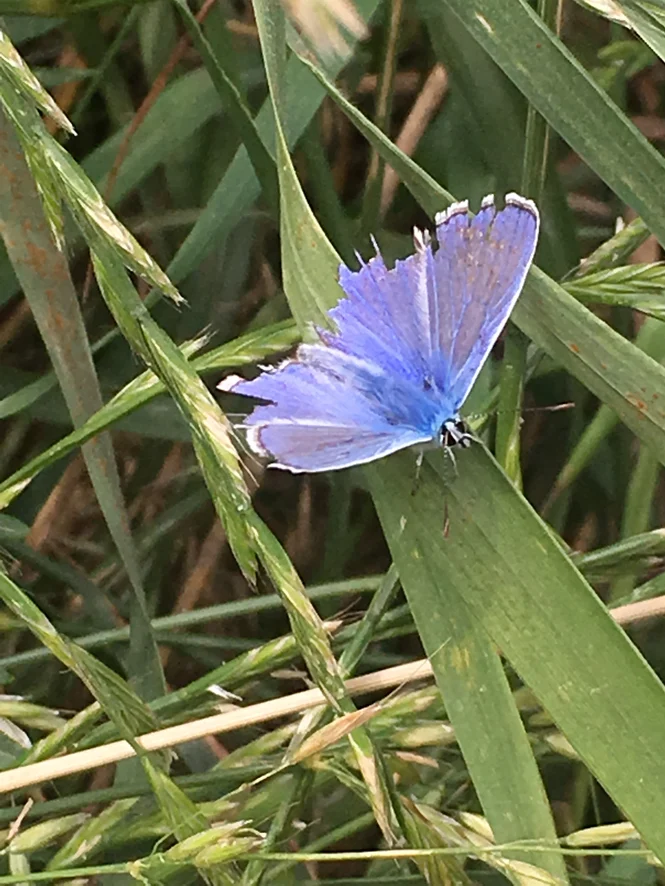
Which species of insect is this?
Polyommatus icarus
